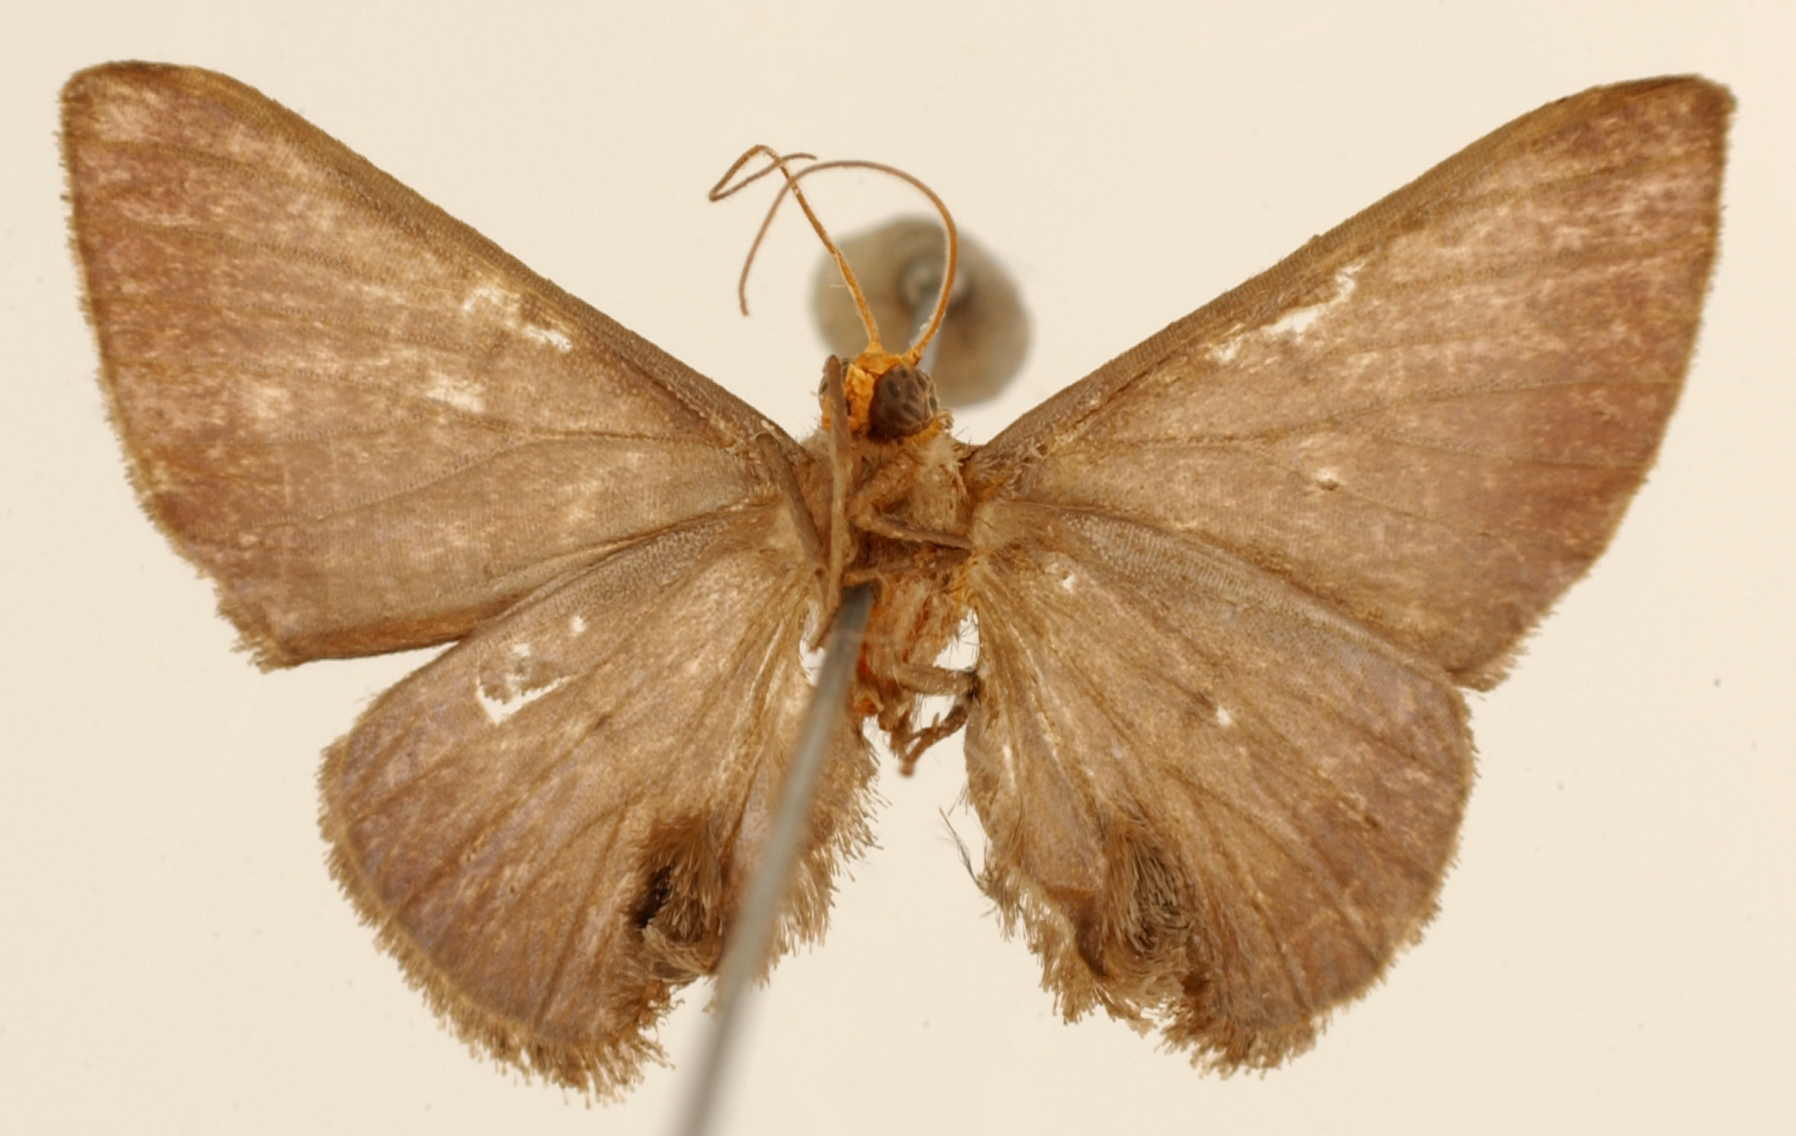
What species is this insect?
Berberodes violacea
